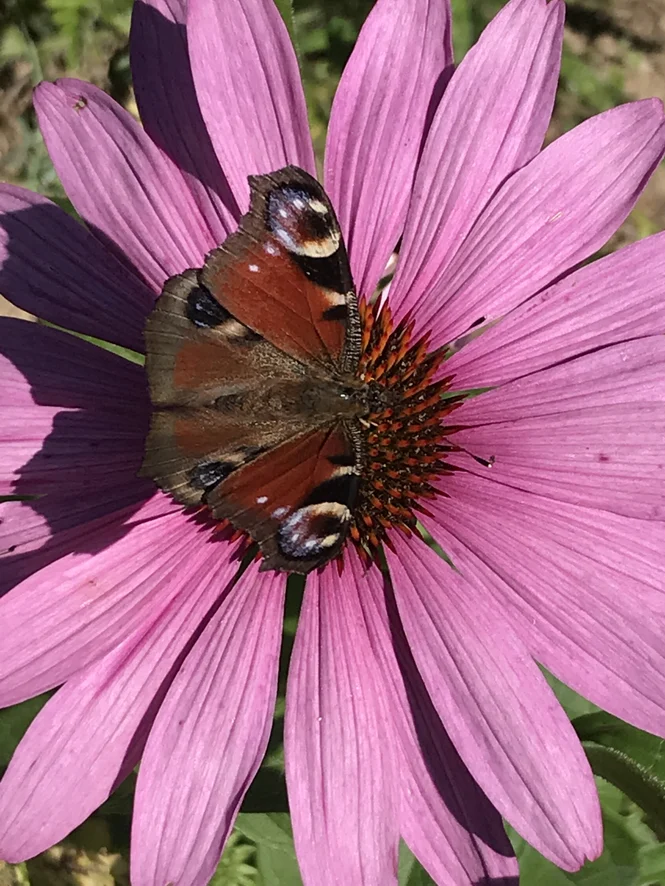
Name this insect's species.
Aglais io
